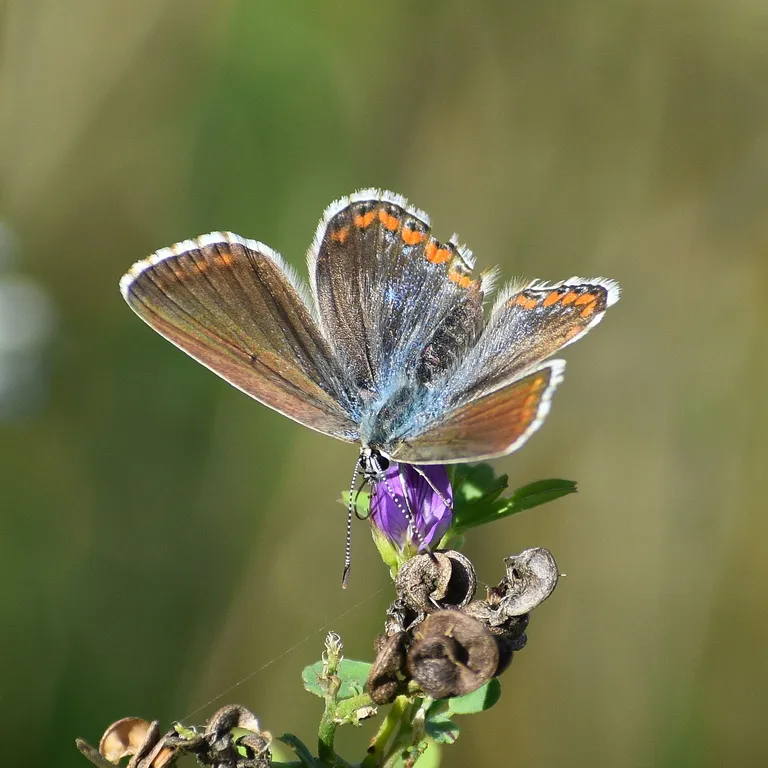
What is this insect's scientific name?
Polyommatus icarus
